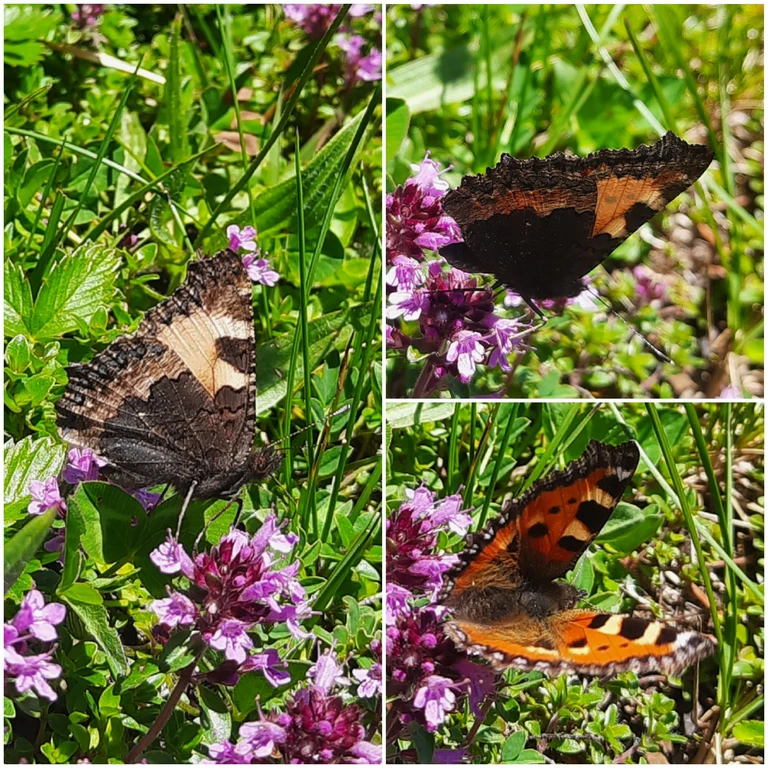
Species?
Aglais urticae
